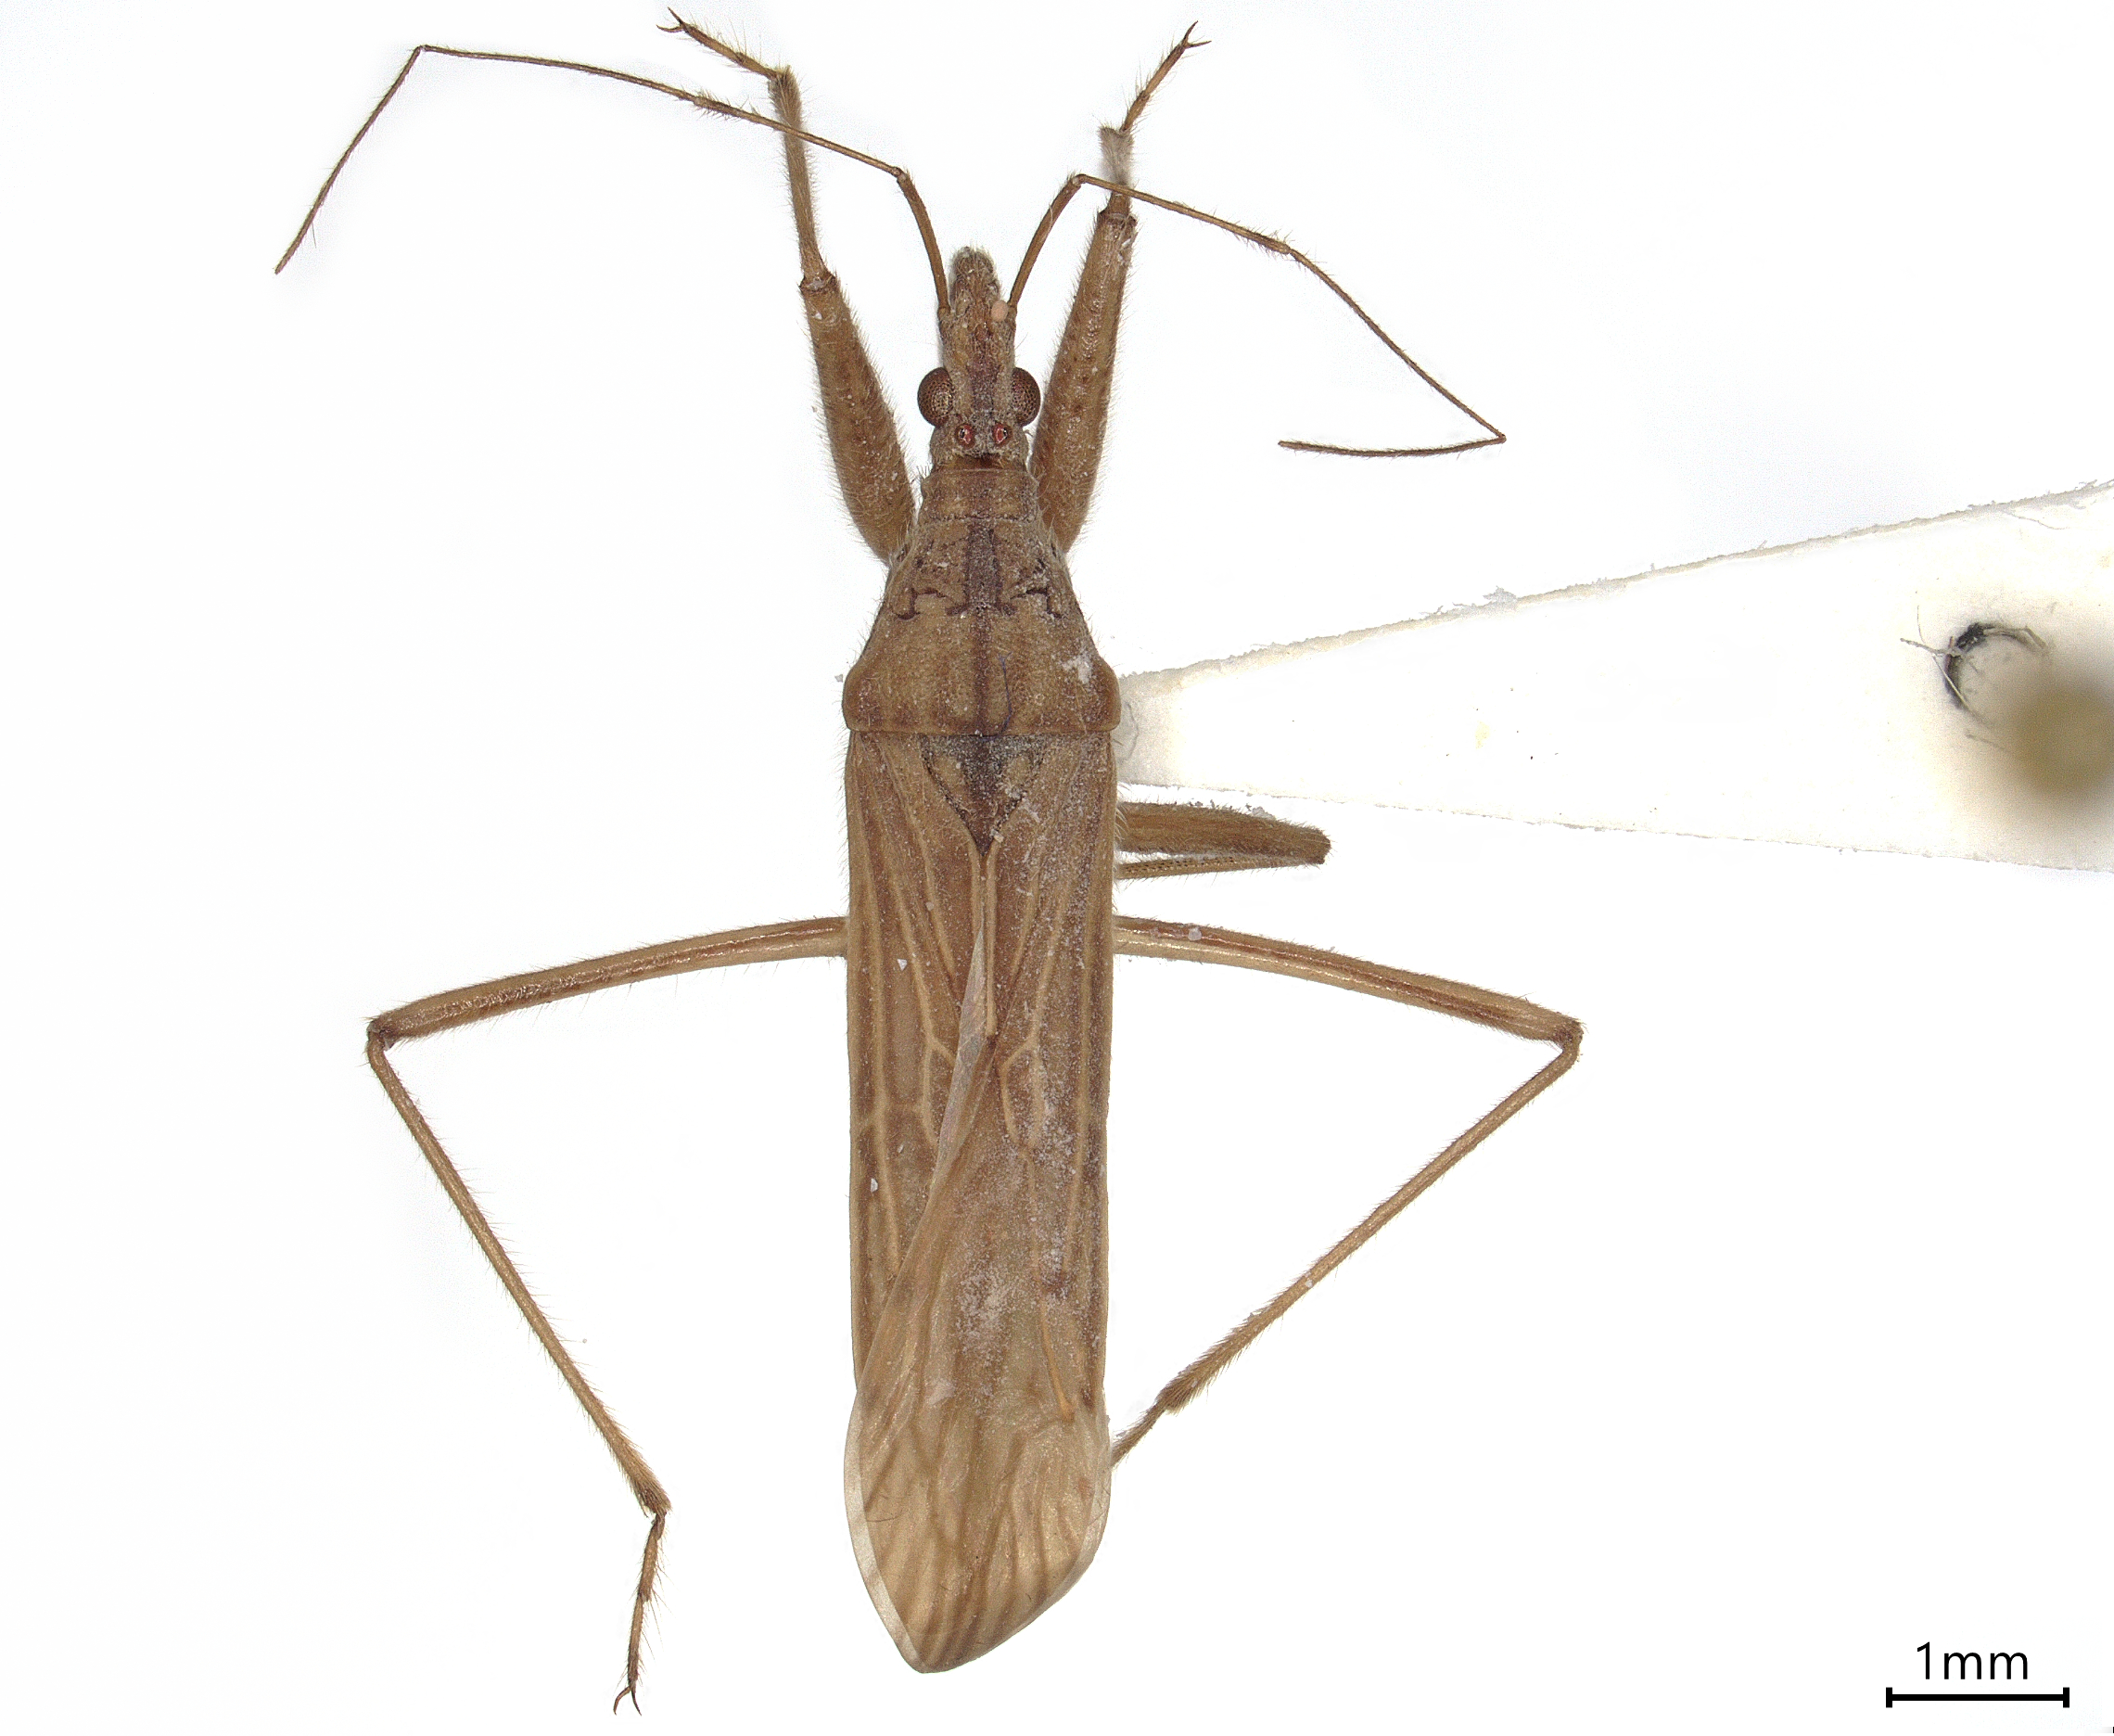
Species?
Stenonabis tagalicus
